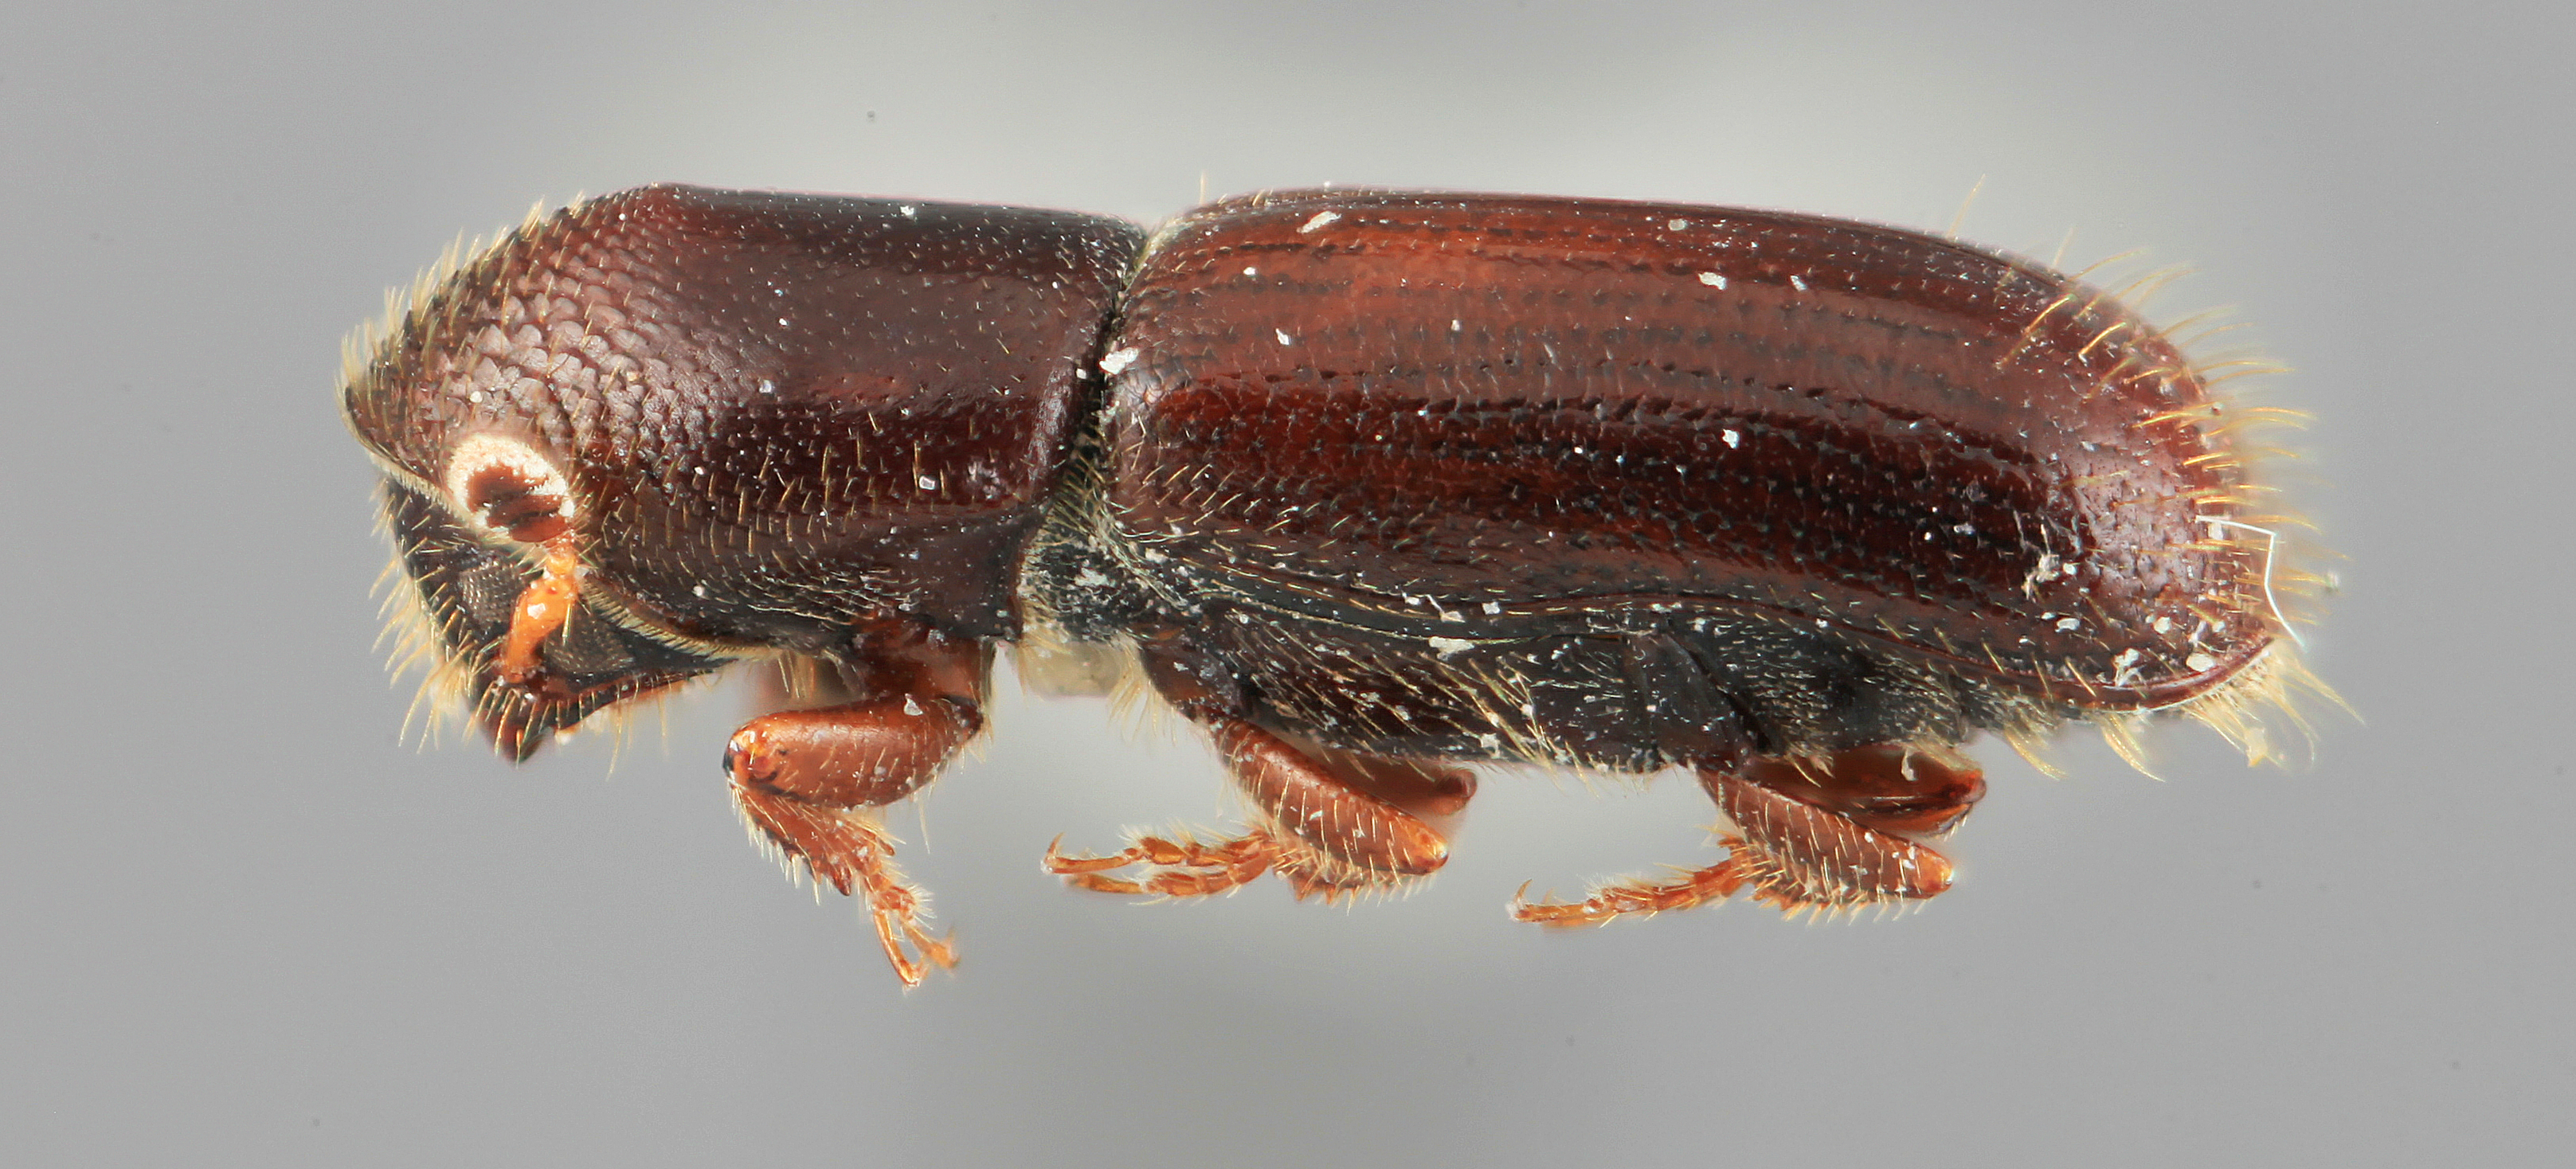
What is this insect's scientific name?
Gnathotrichus imitans
